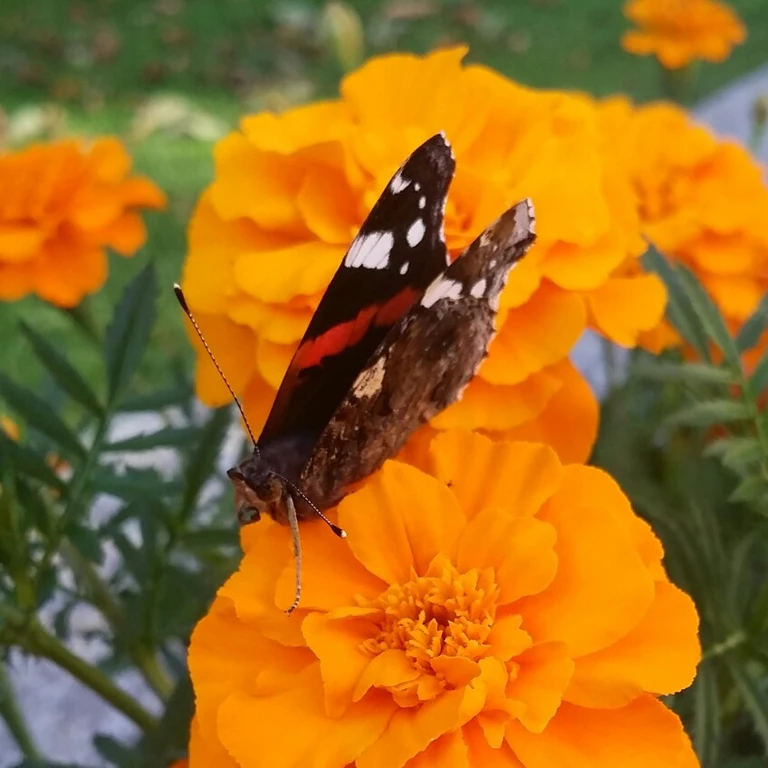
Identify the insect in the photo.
Vanessa atalanta
